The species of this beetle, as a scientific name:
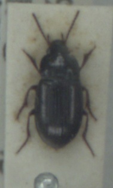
Amara infima
